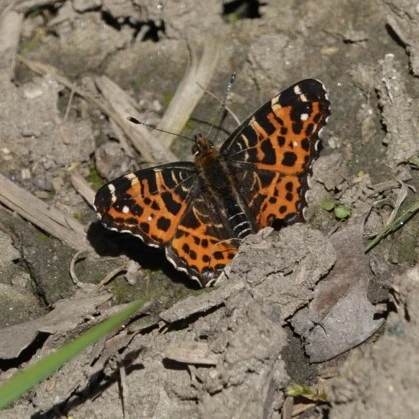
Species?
Araschnia levana
